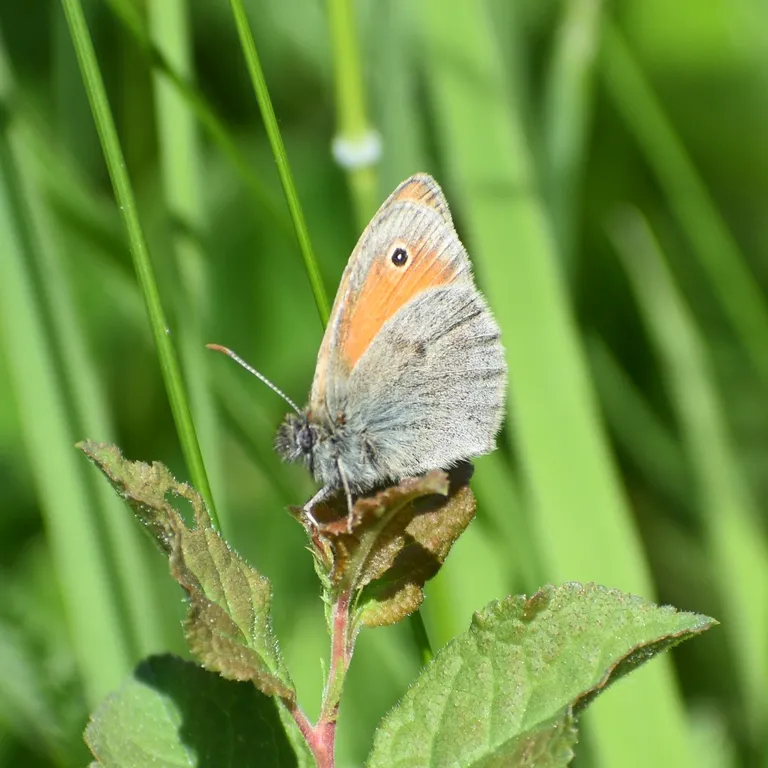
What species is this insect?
Coenonympha pamphilus
